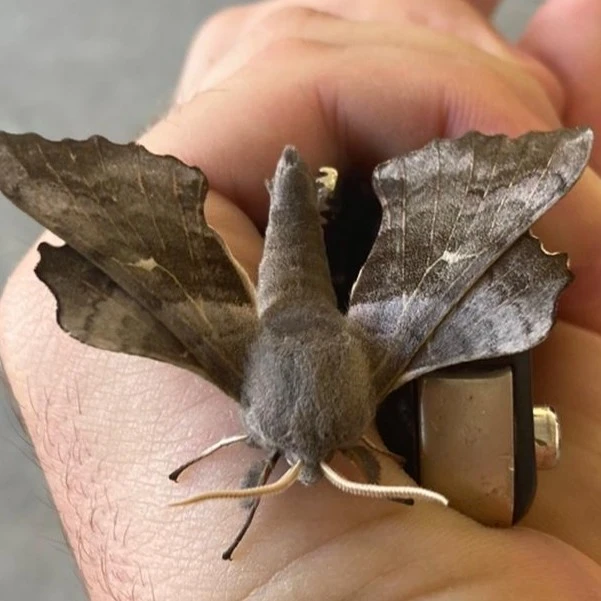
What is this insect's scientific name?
Laothoe populi
